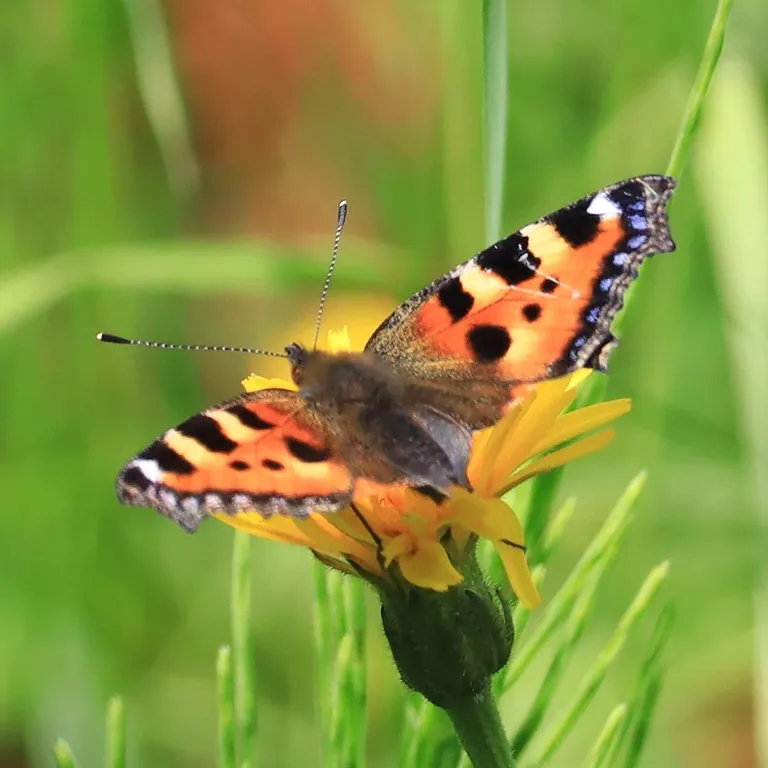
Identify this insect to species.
Aglais urticae
